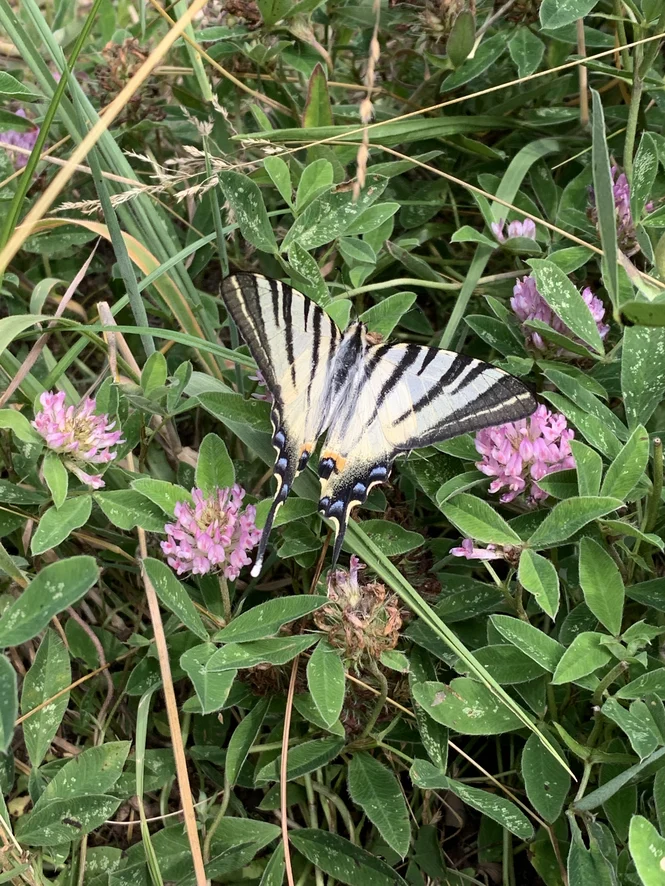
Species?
Iphiclides podalirius
